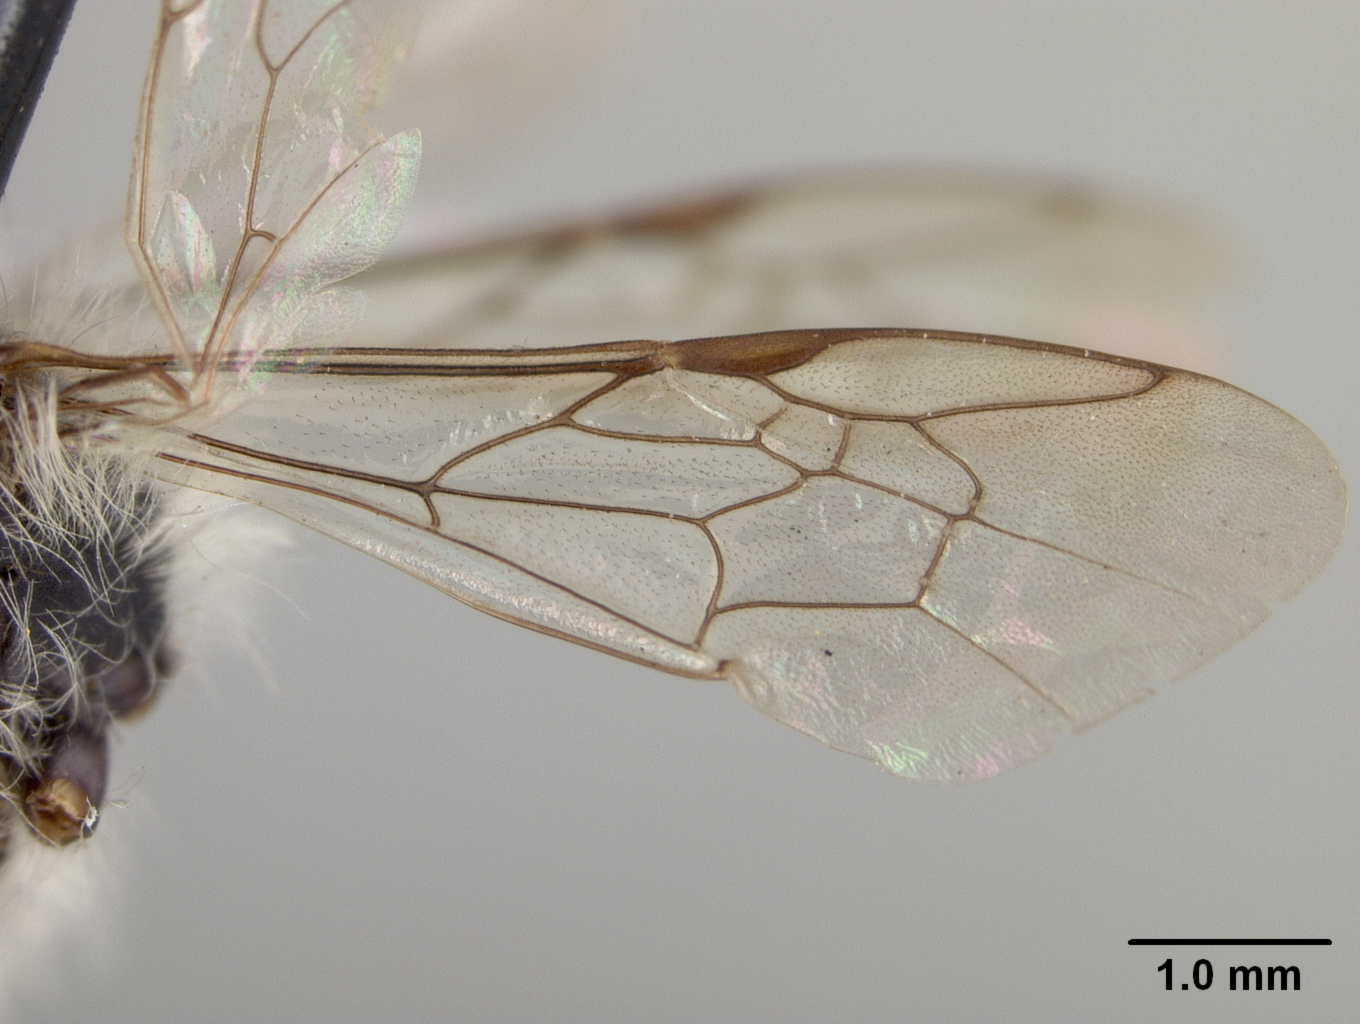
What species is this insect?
Andrena moesticolor
